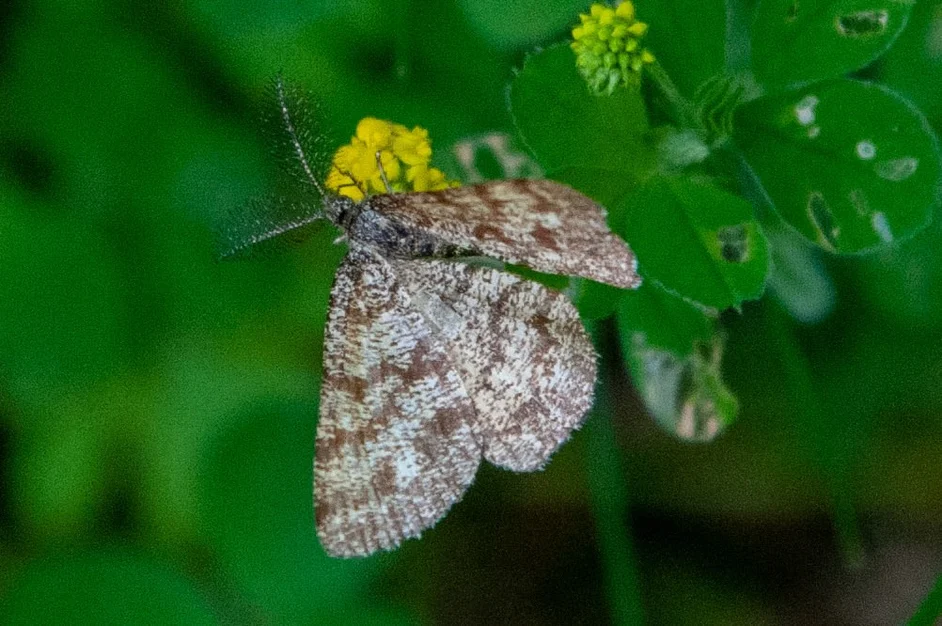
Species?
Ematurga atomaria
